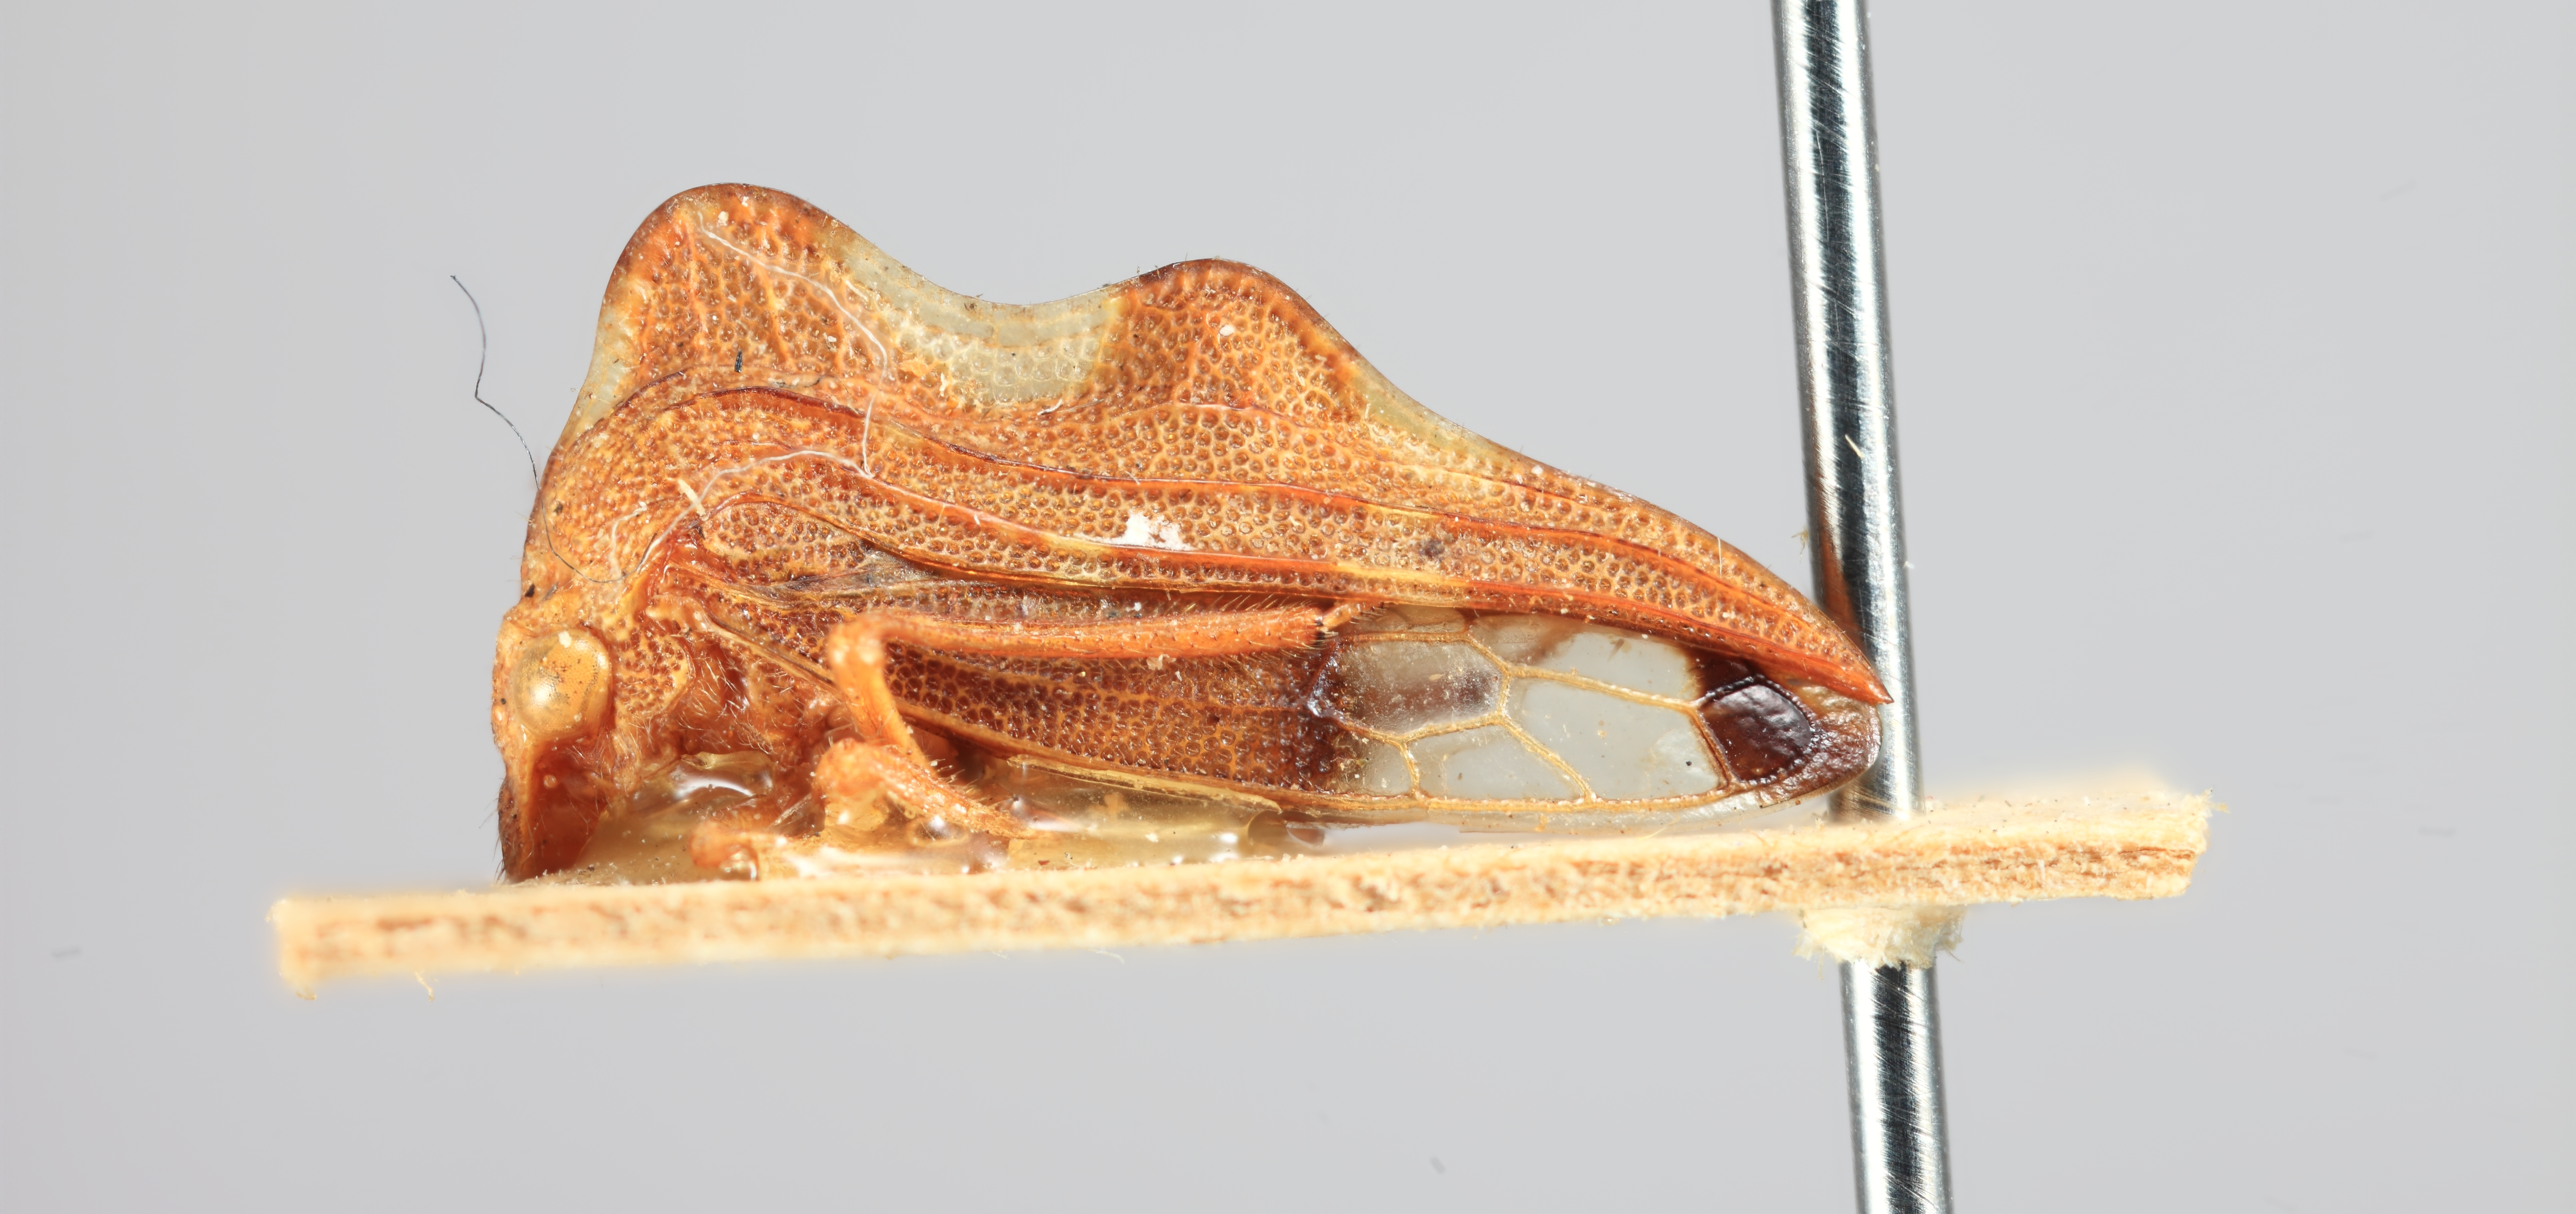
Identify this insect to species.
Metheisa sinuata
